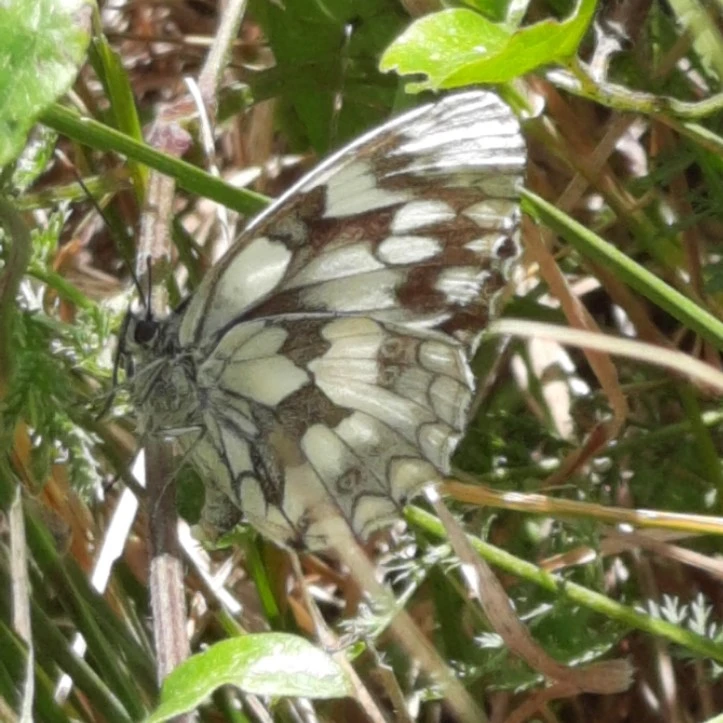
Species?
Melanargia galathea
